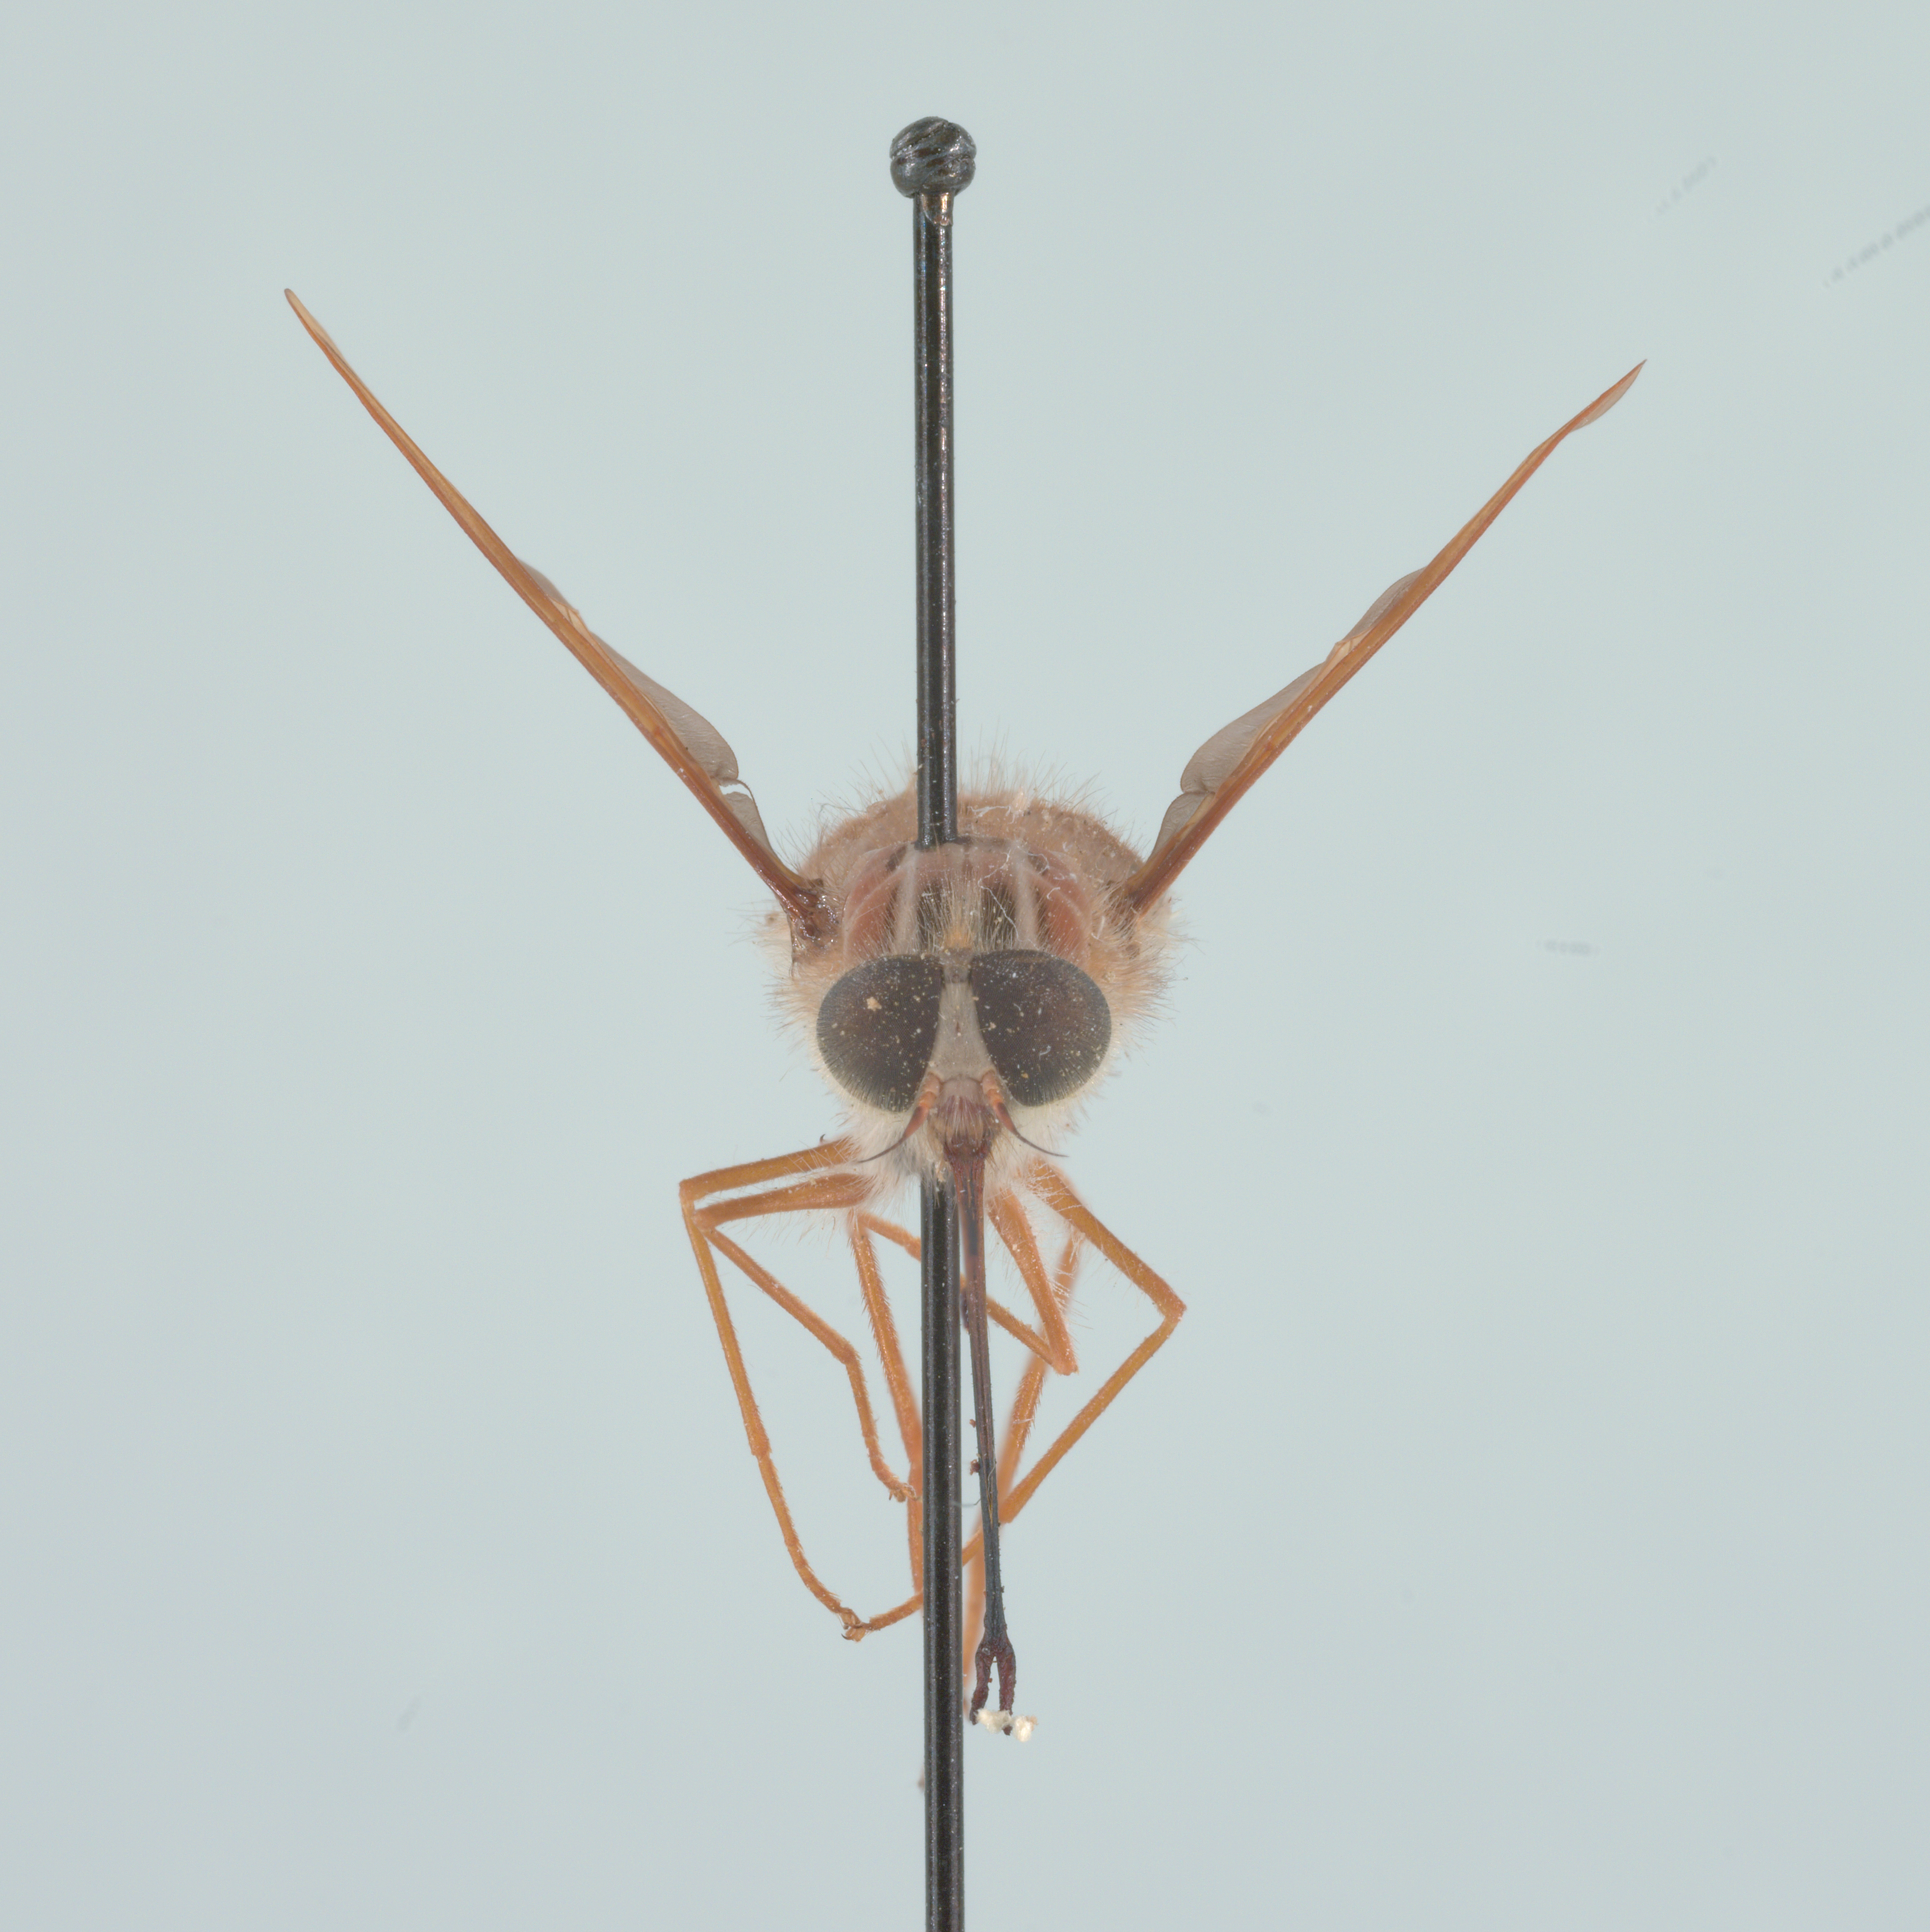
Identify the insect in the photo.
Hirmoneura nubipennis (also Trichophthalma nubipennis)
